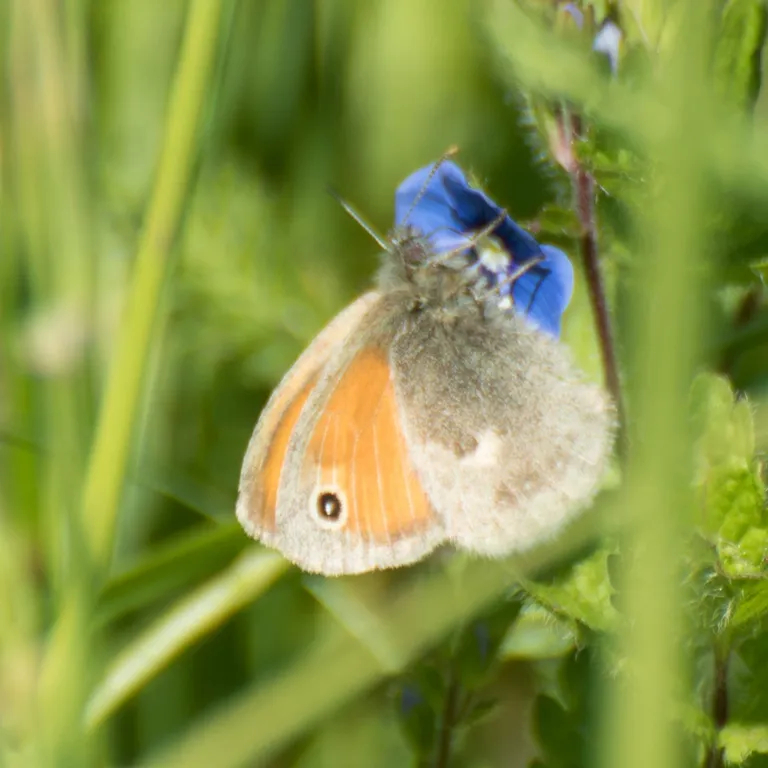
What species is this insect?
Coenonympha pamphilus
